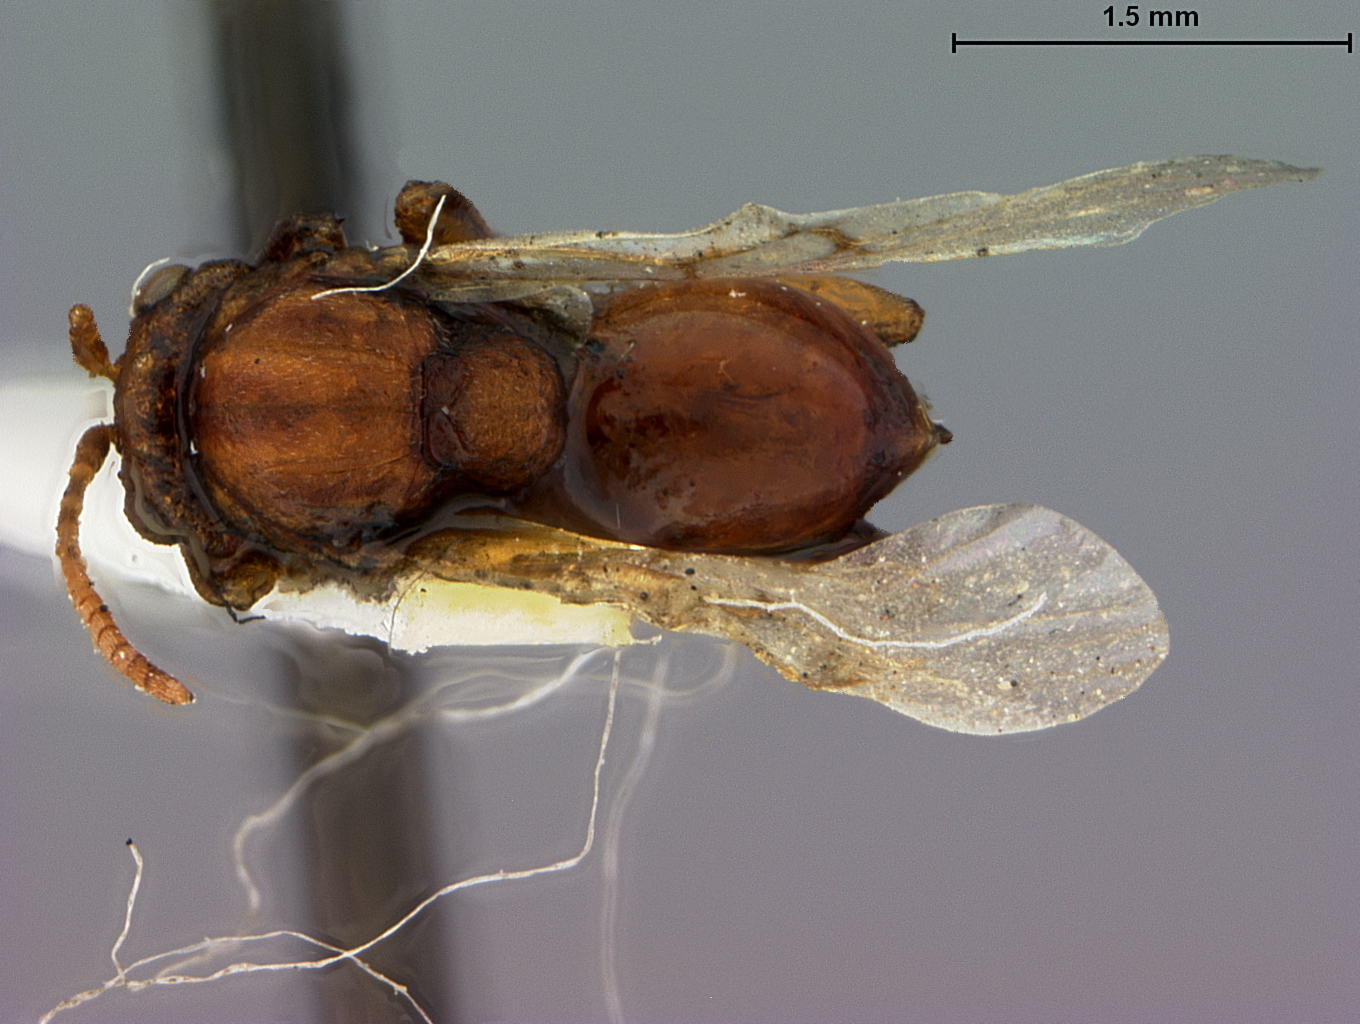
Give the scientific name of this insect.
Callirhytis balanoides
